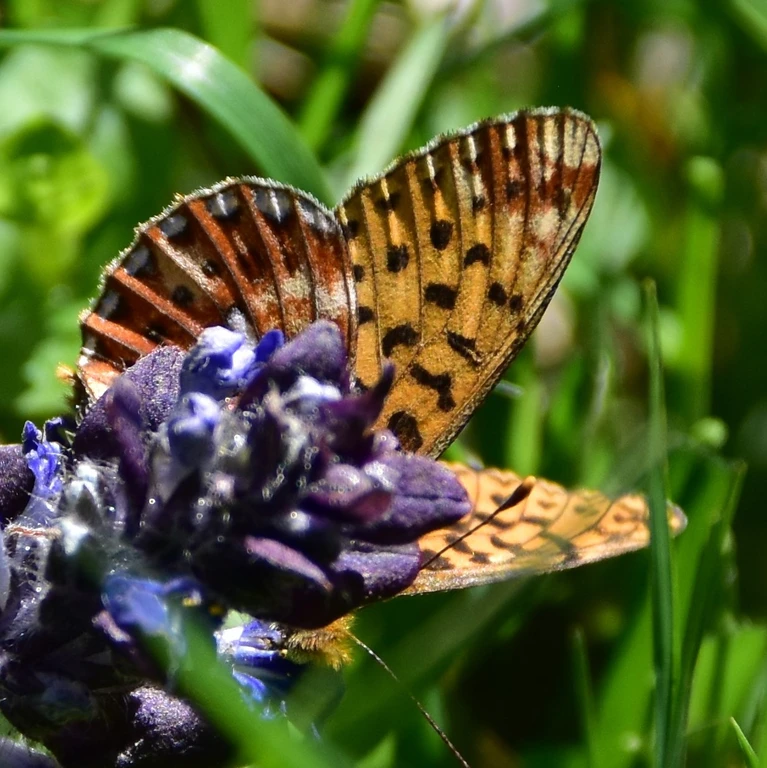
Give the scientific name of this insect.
Boloria euphrosyne (also Clossiana euphrosyne)
